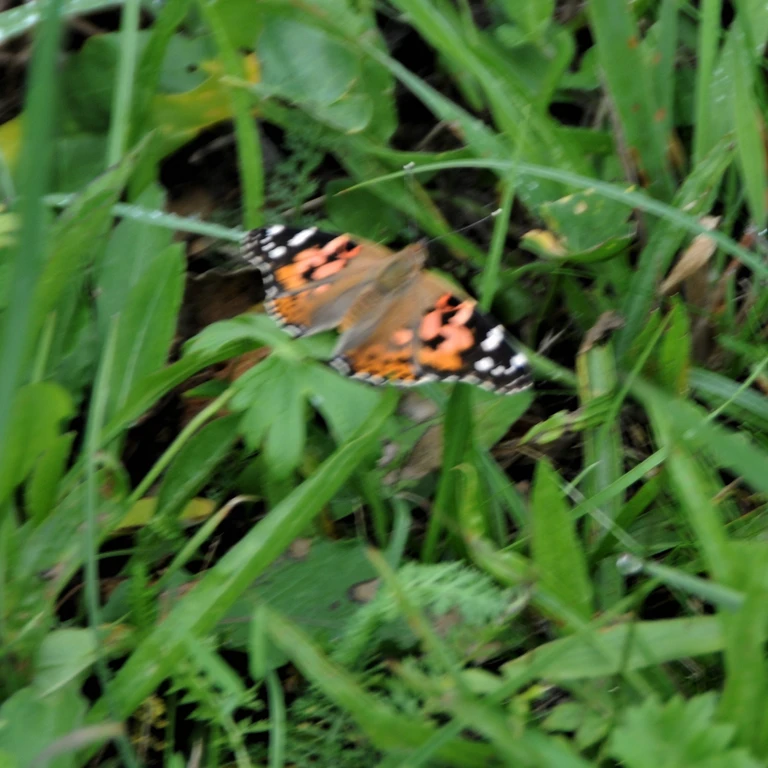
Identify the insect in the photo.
Vanessa cardui
